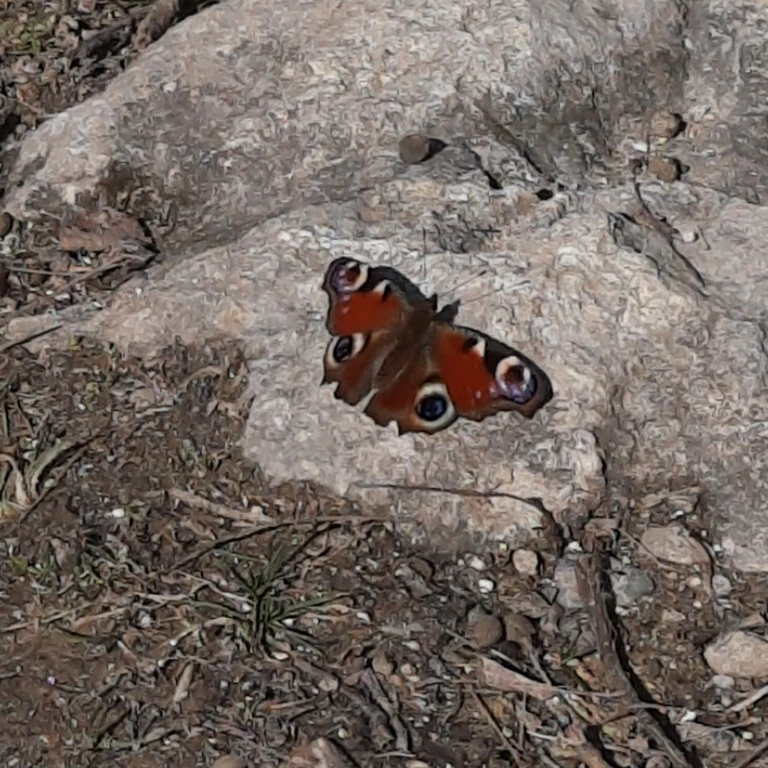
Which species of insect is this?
Aglais io
